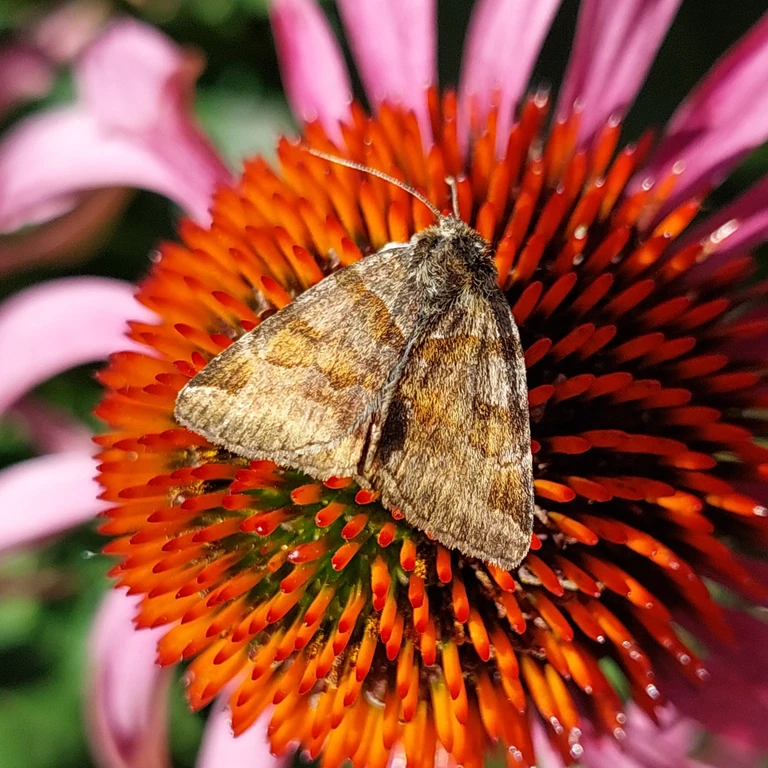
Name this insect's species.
Euclidia glyphica
